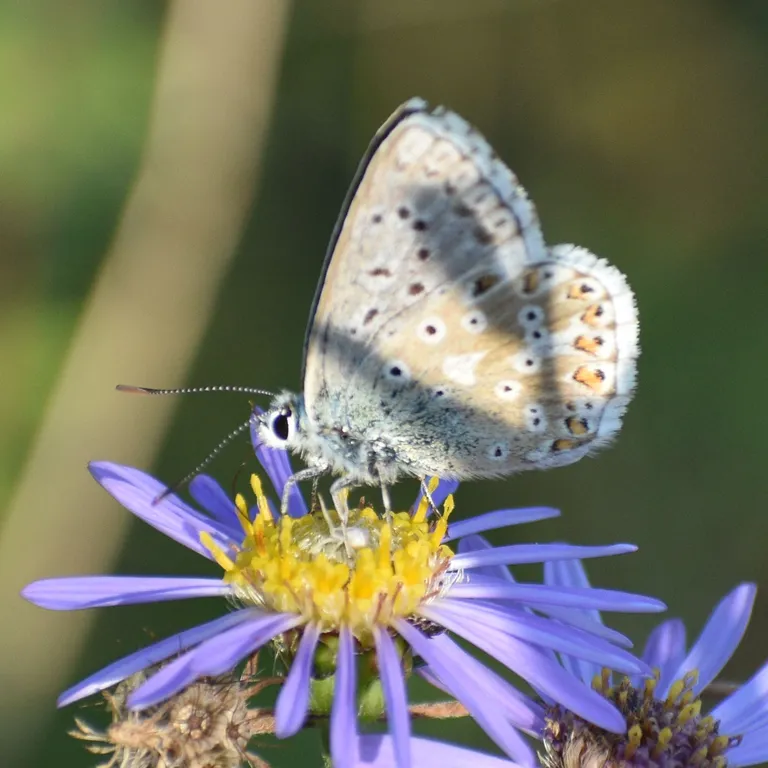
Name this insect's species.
Lysandra coridon
